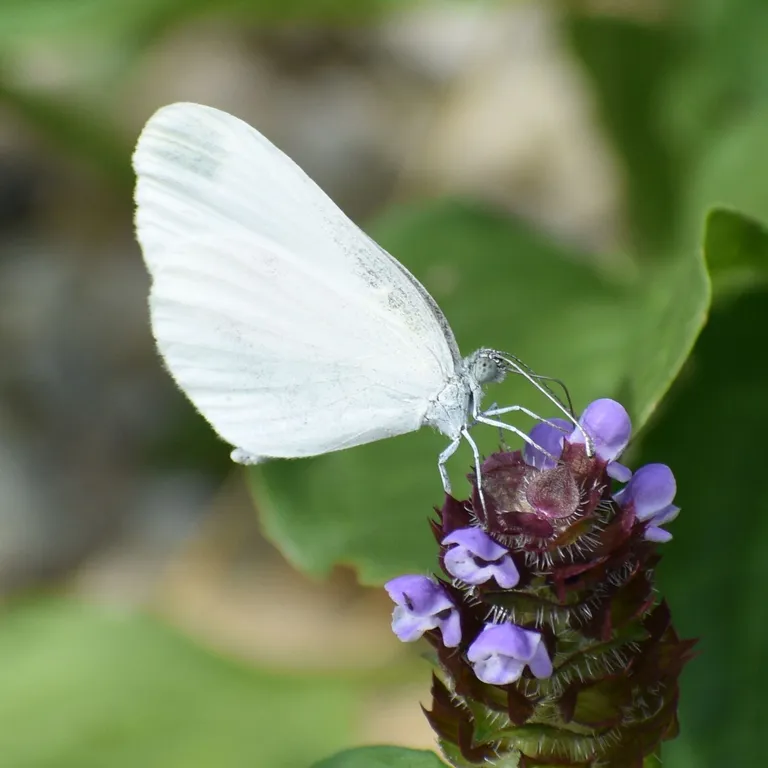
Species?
Leptidea sinapis/juvernica
